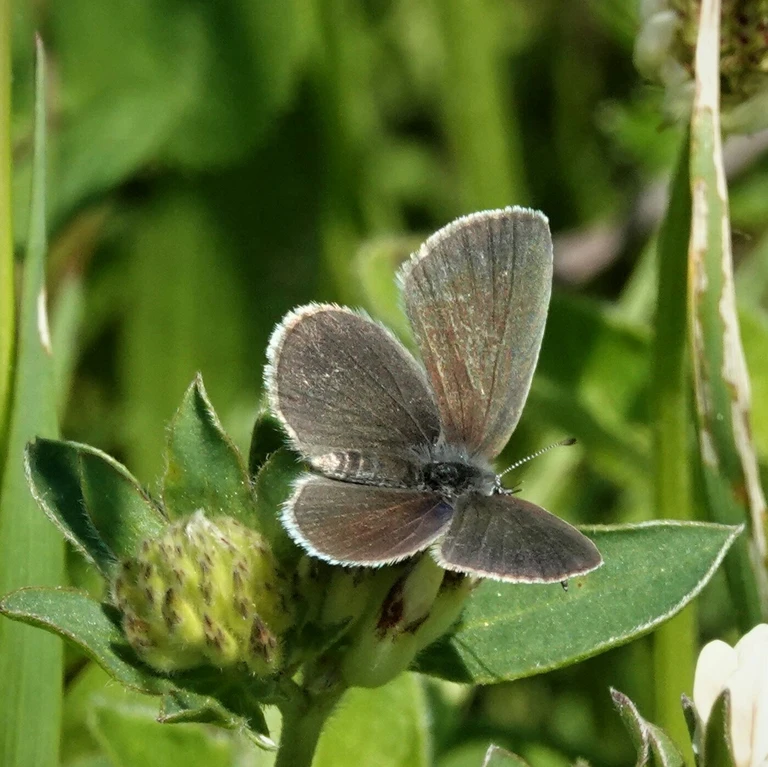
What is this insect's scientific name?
Cupido minimus
